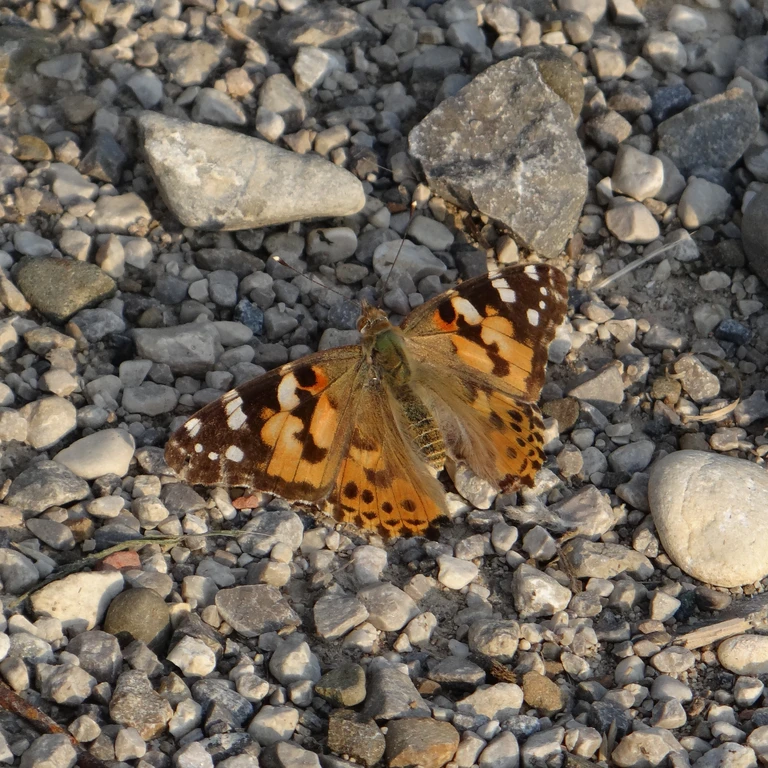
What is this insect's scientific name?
Vanessa cardui
